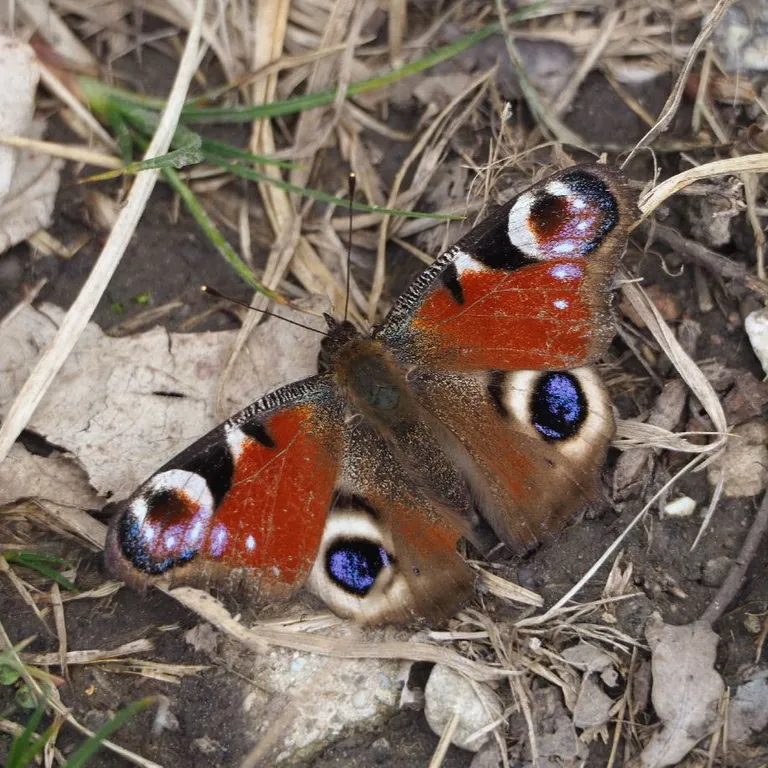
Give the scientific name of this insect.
Aglais io
